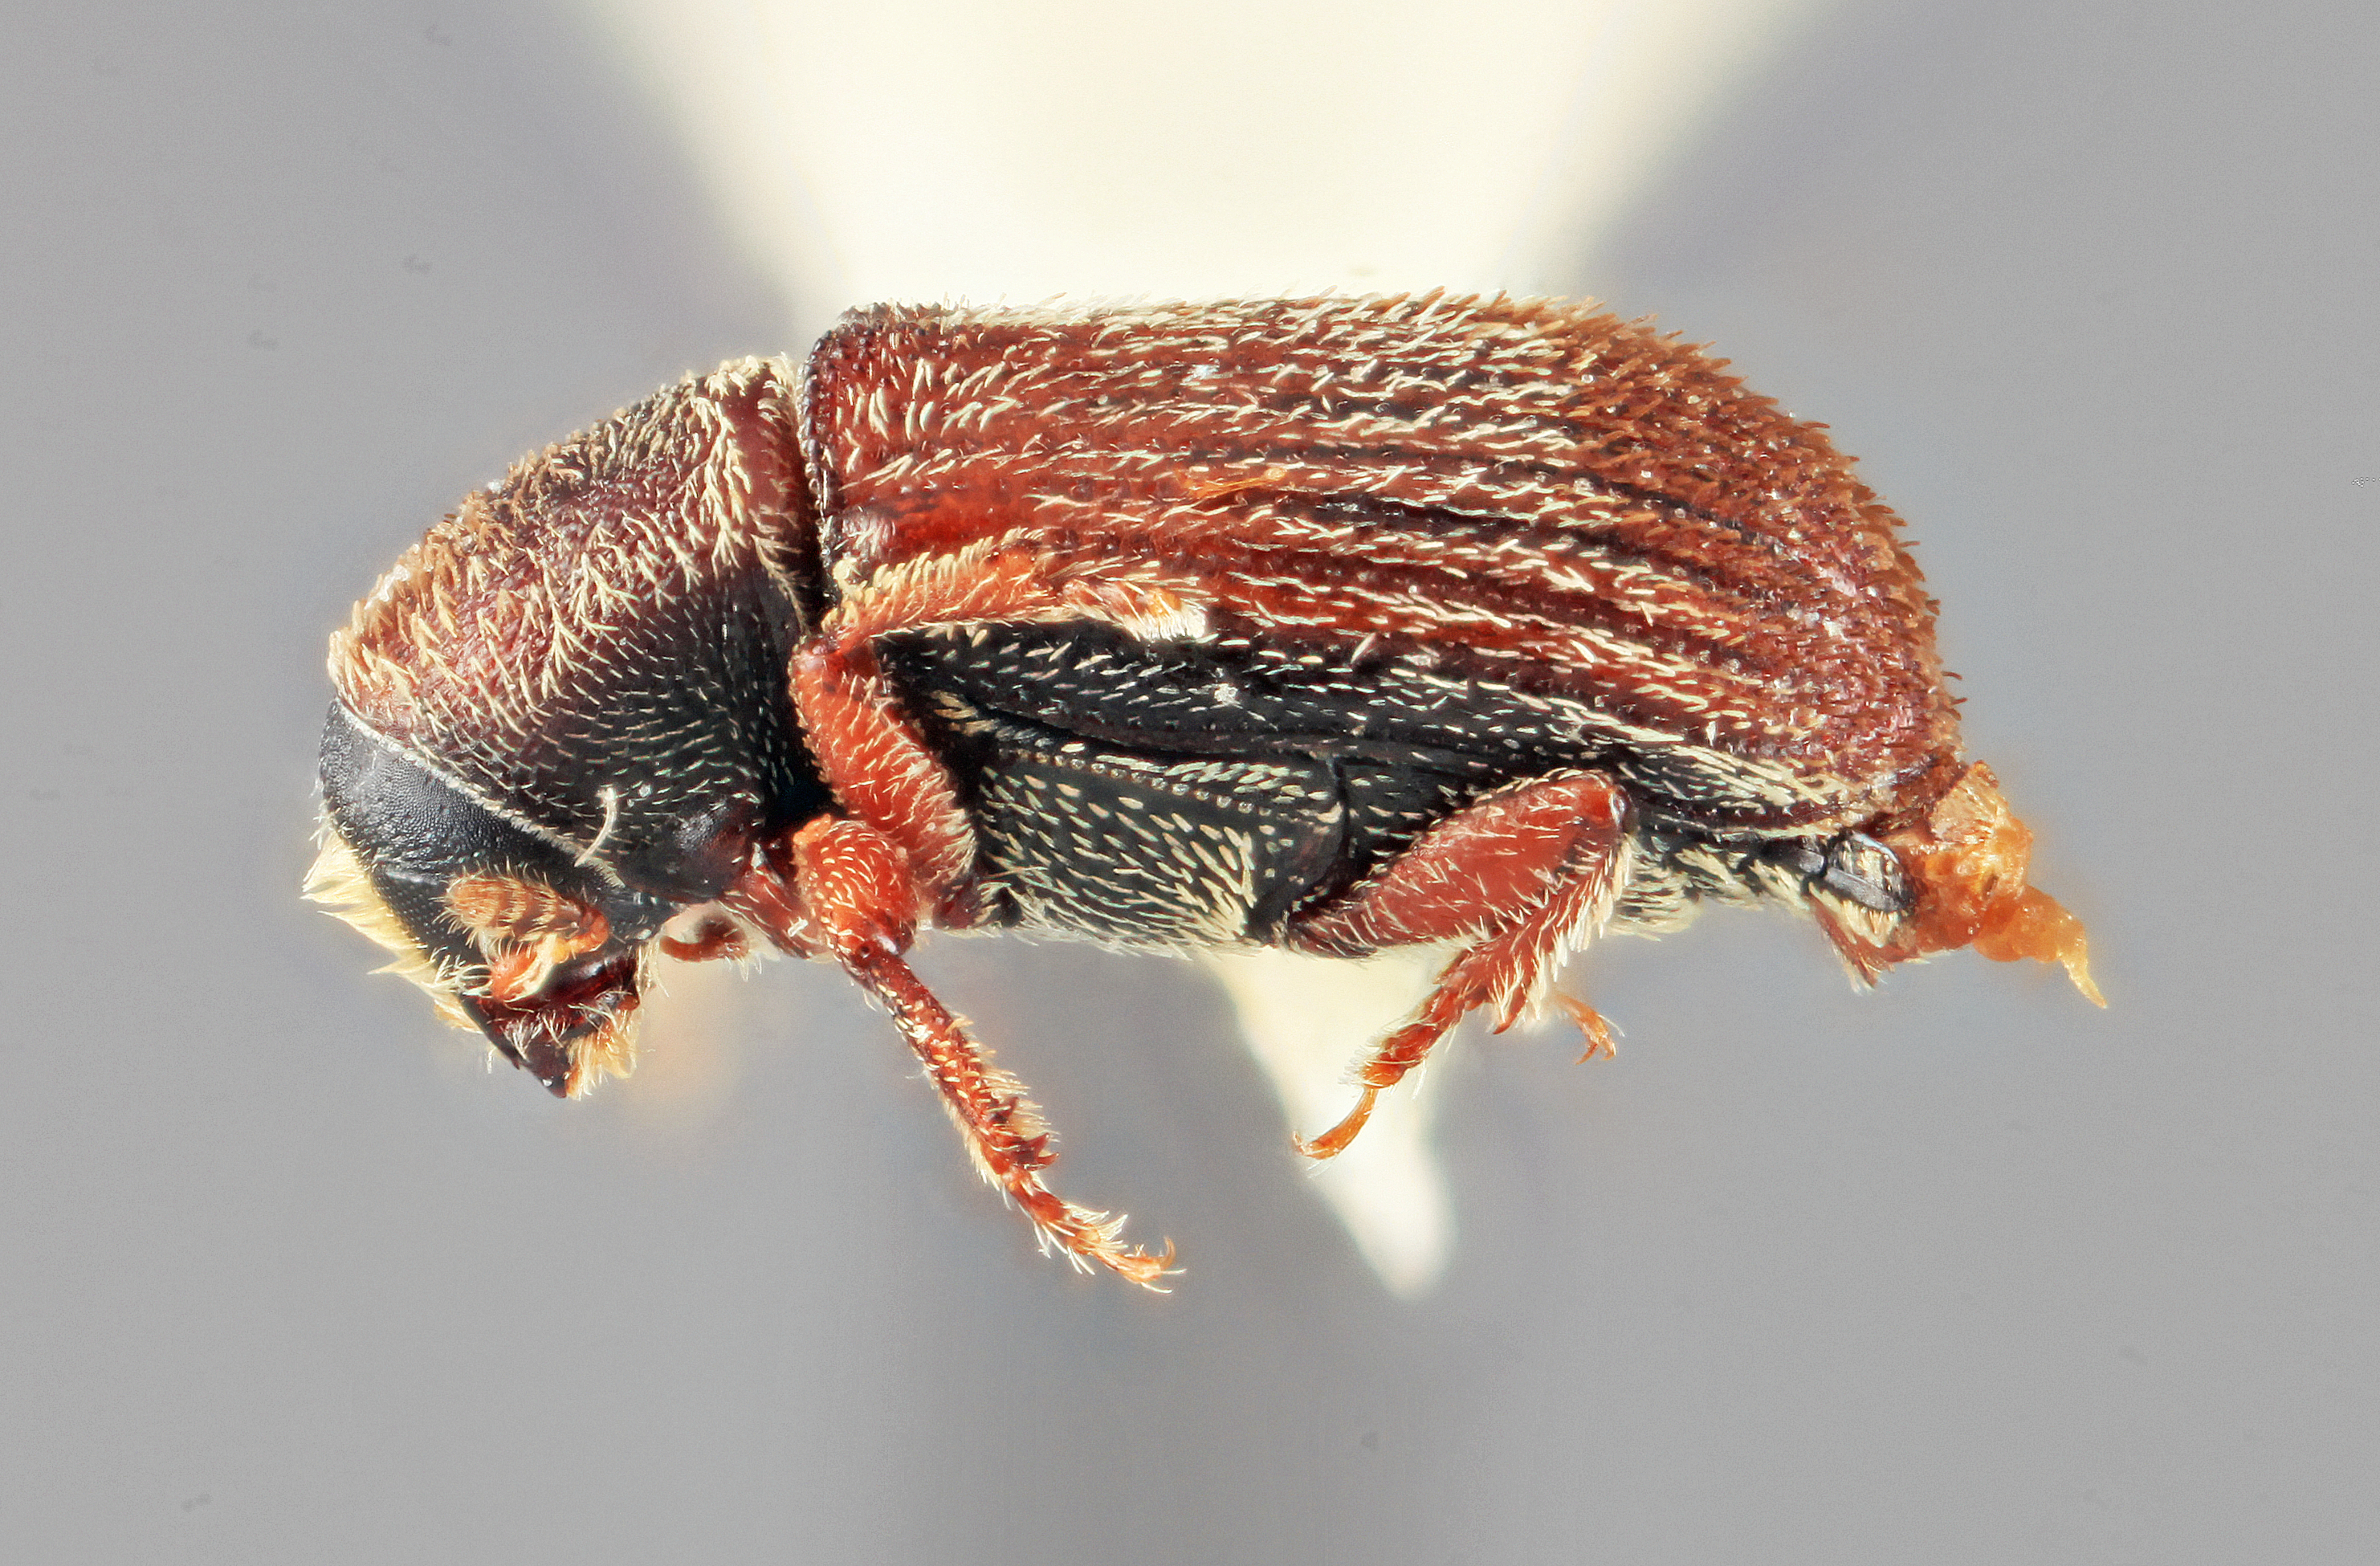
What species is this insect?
Cnesinus nebulosus
